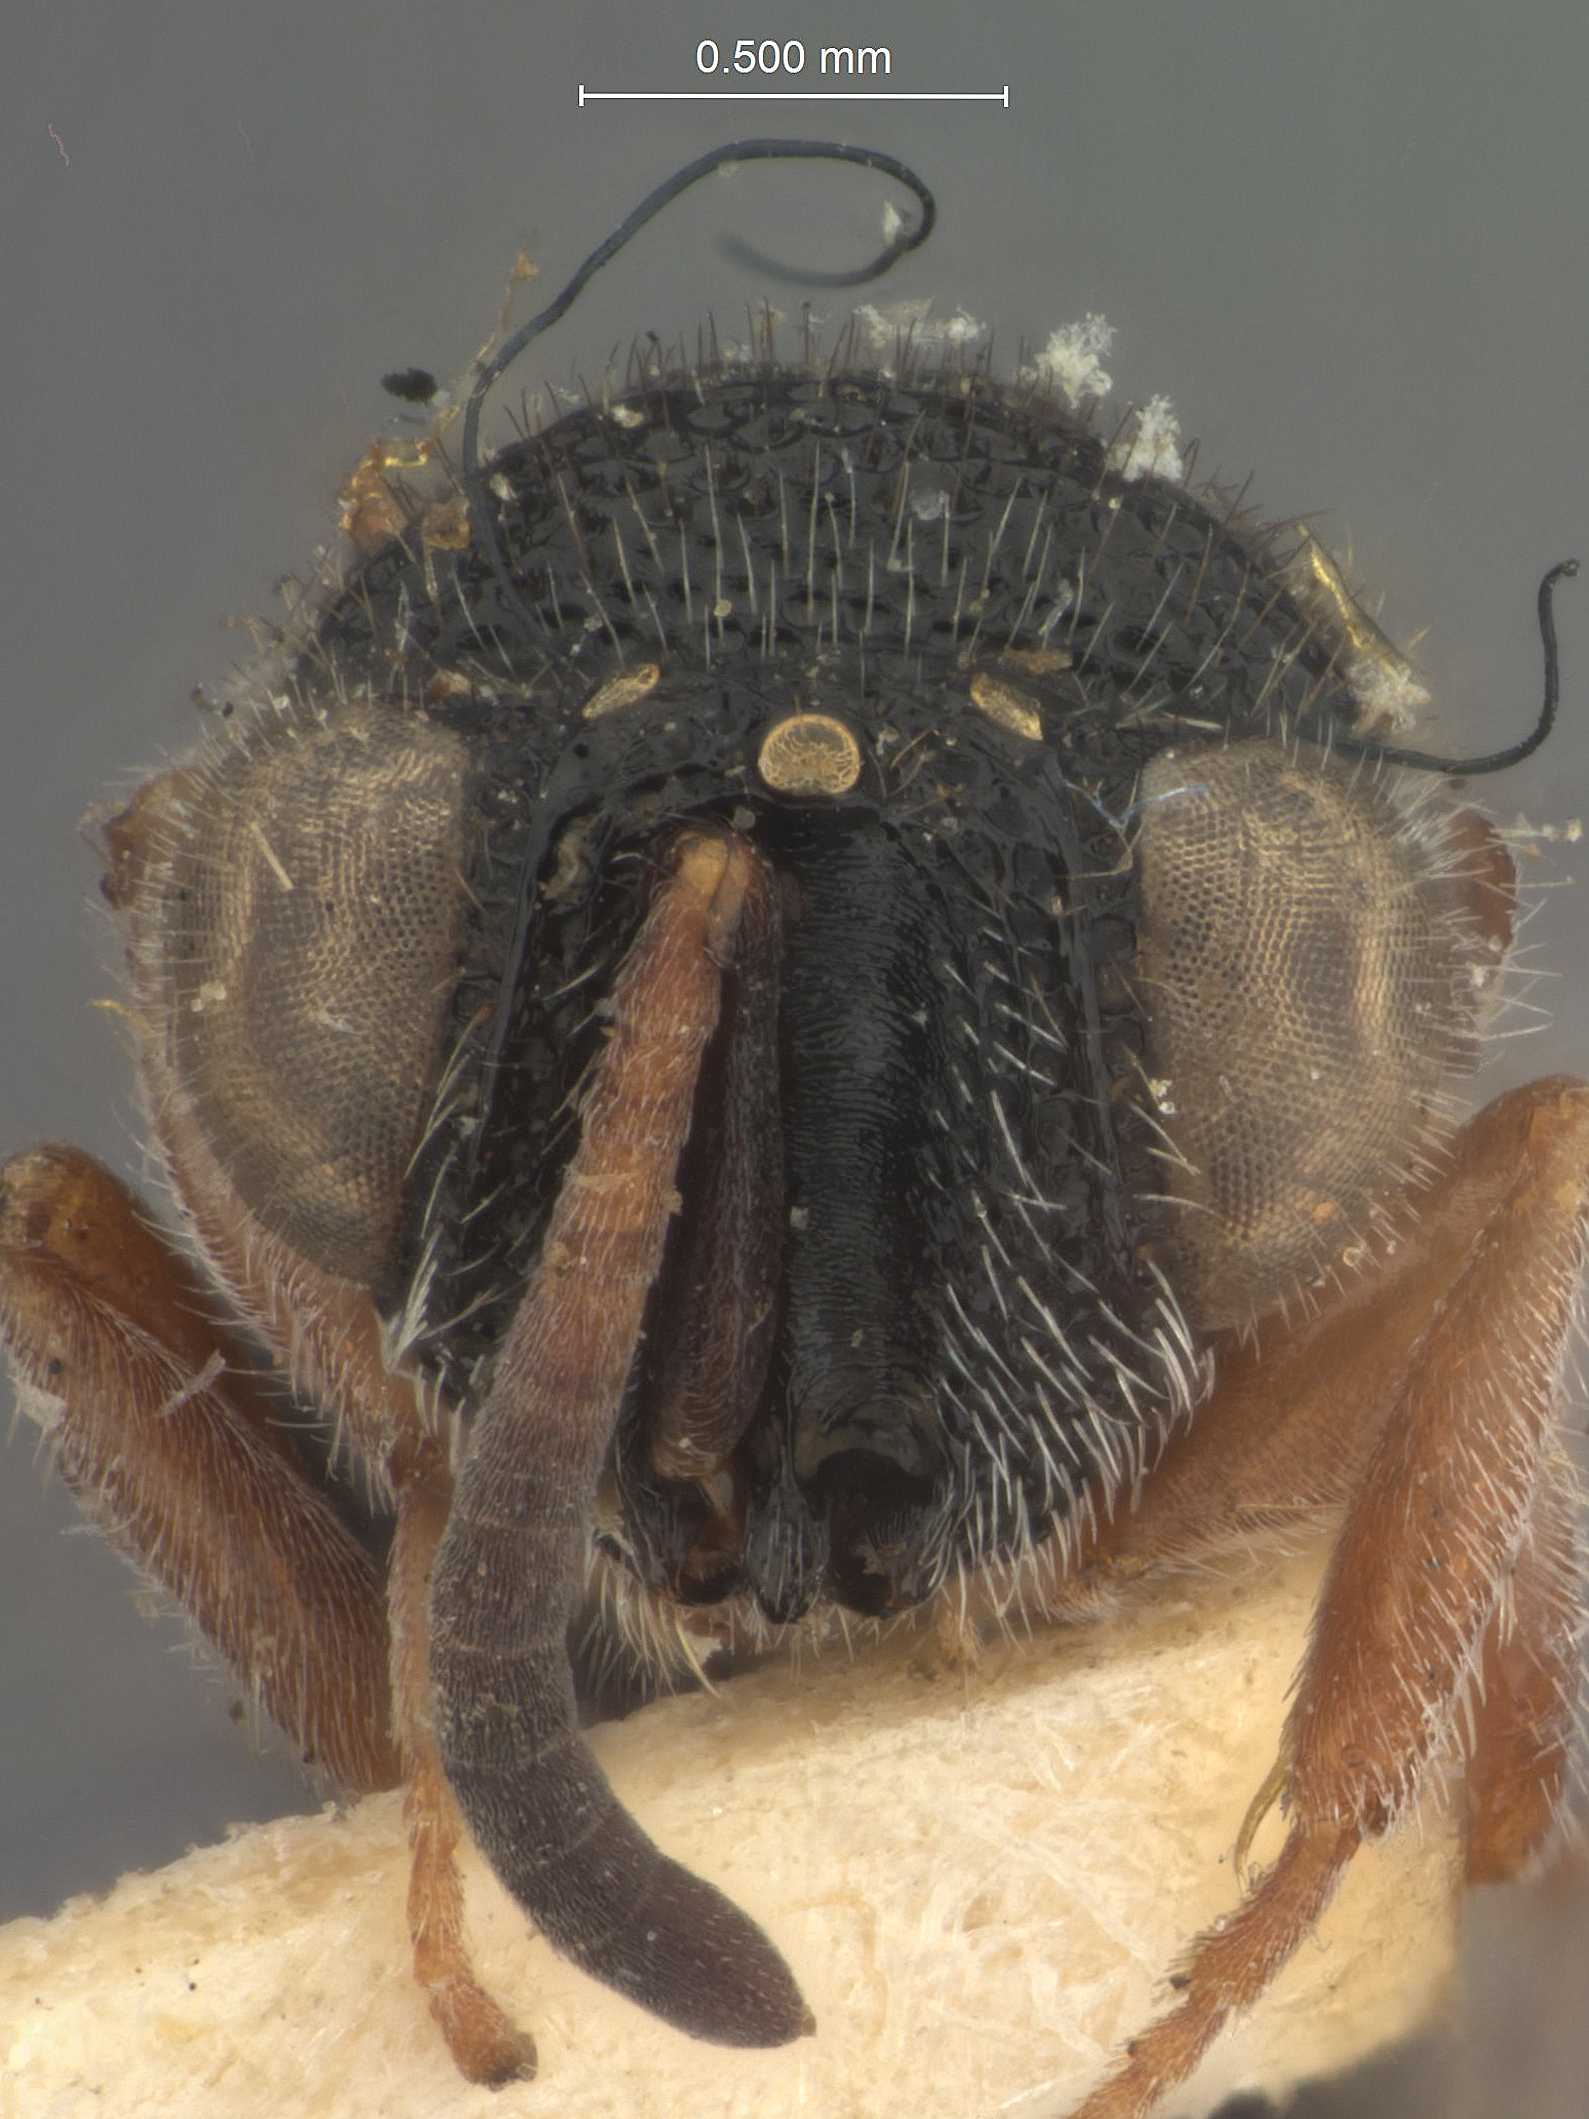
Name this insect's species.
Stomatoceras magnidens
